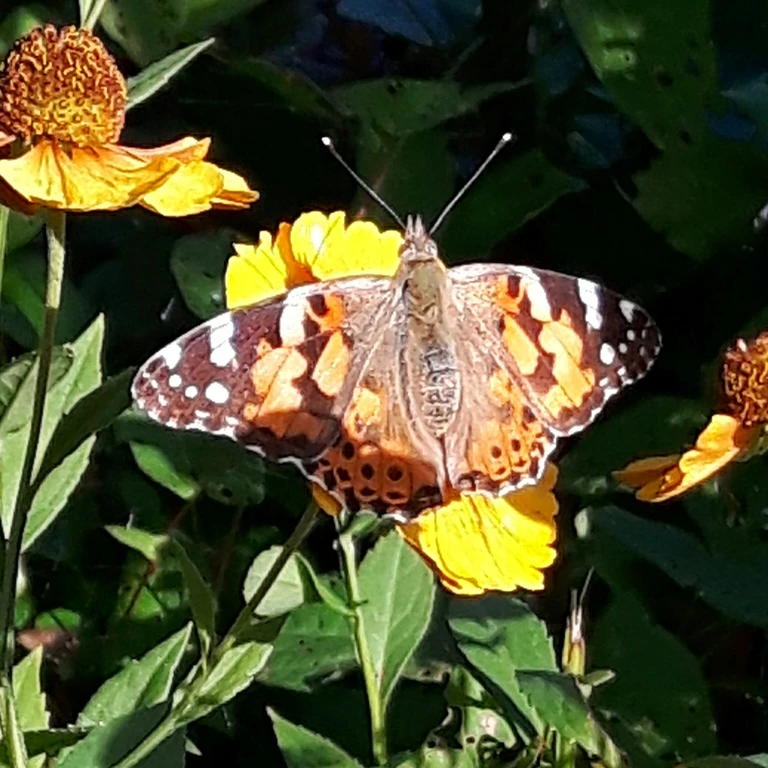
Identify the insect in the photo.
Vanessa cardui
